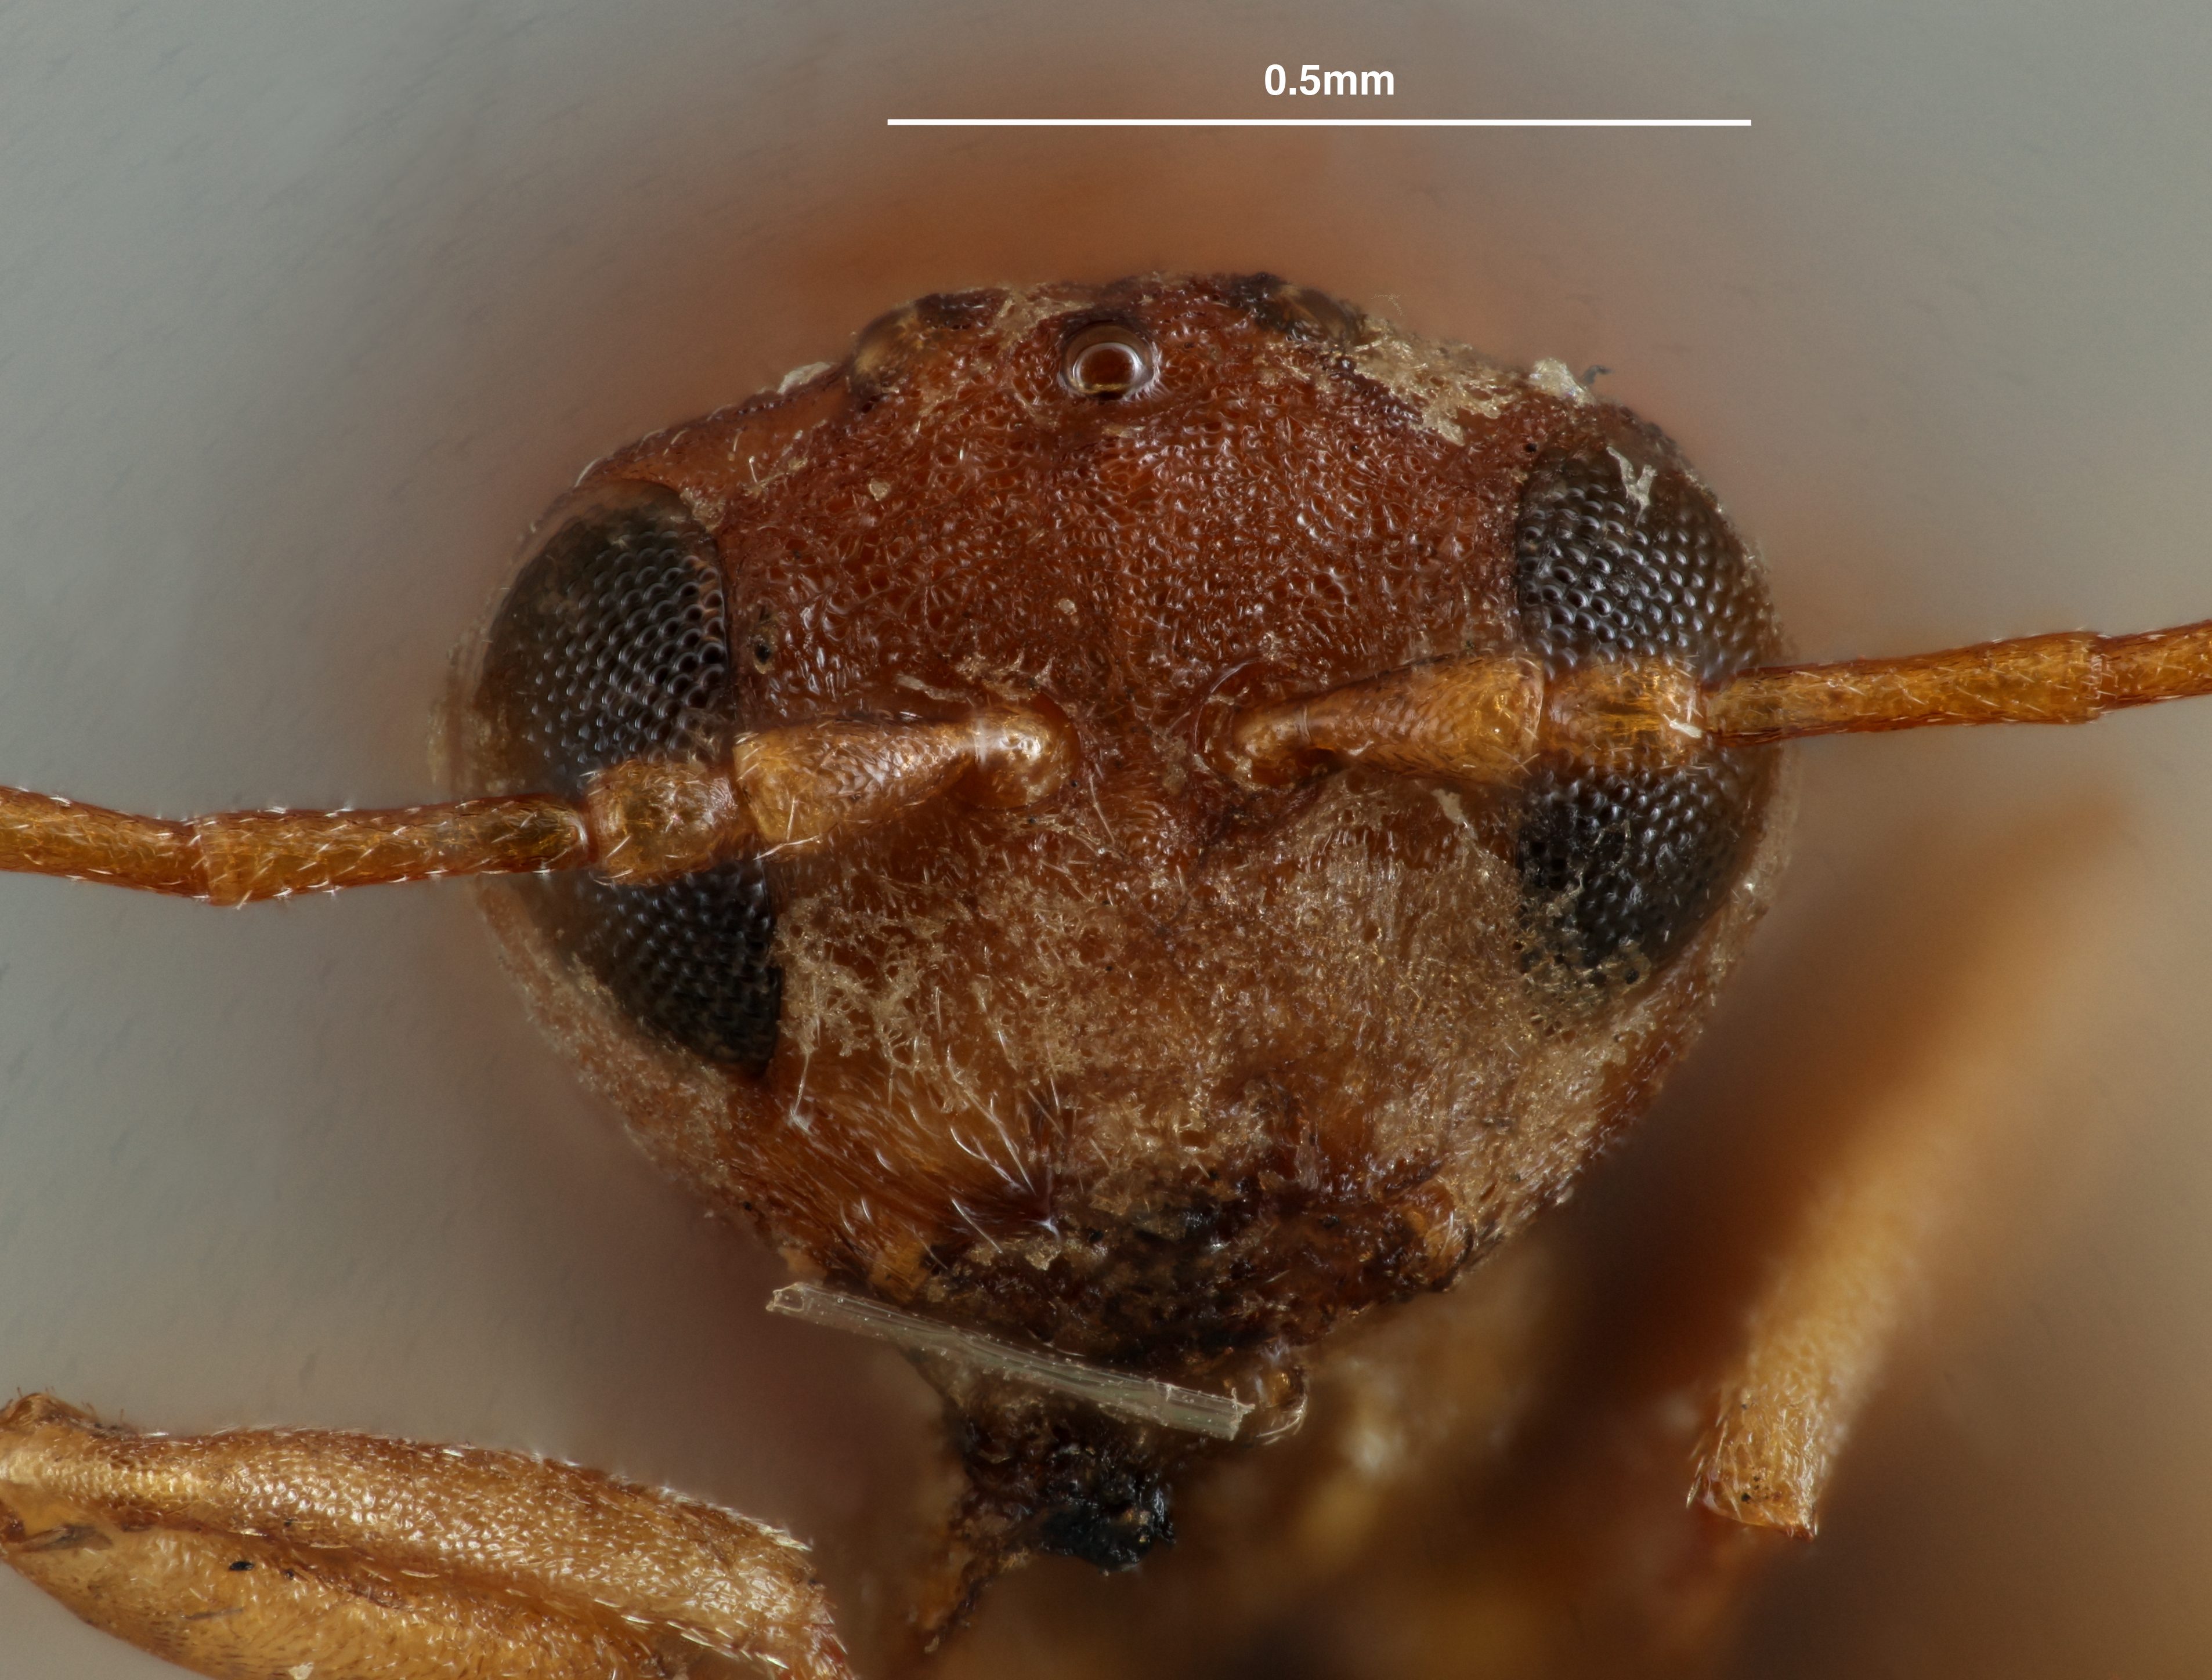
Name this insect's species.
Callirhytis cistella
